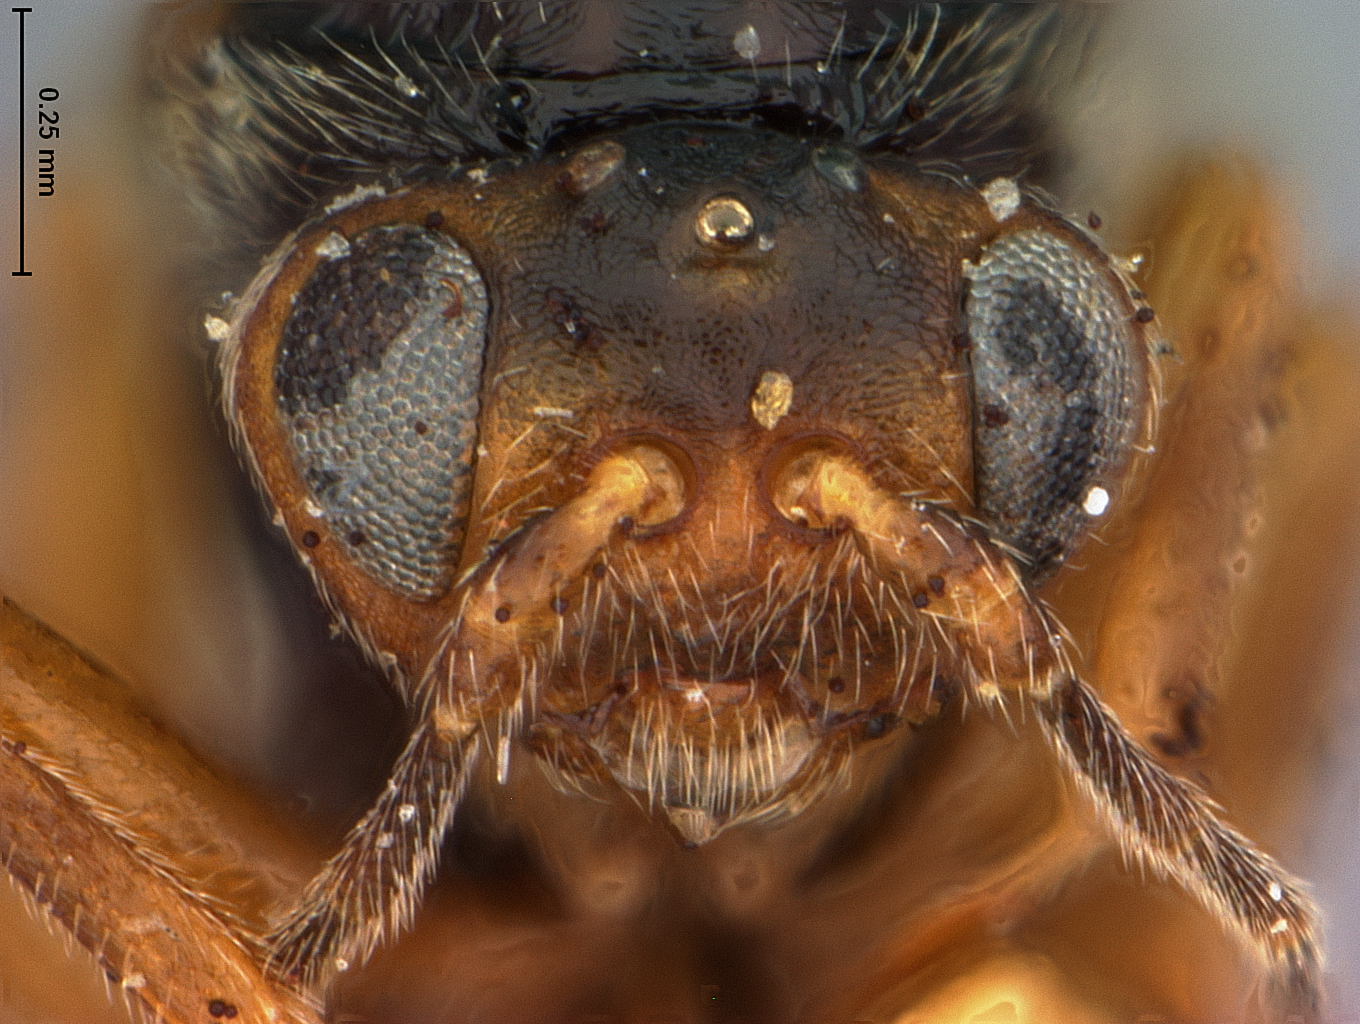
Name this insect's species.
Andricus decidua
